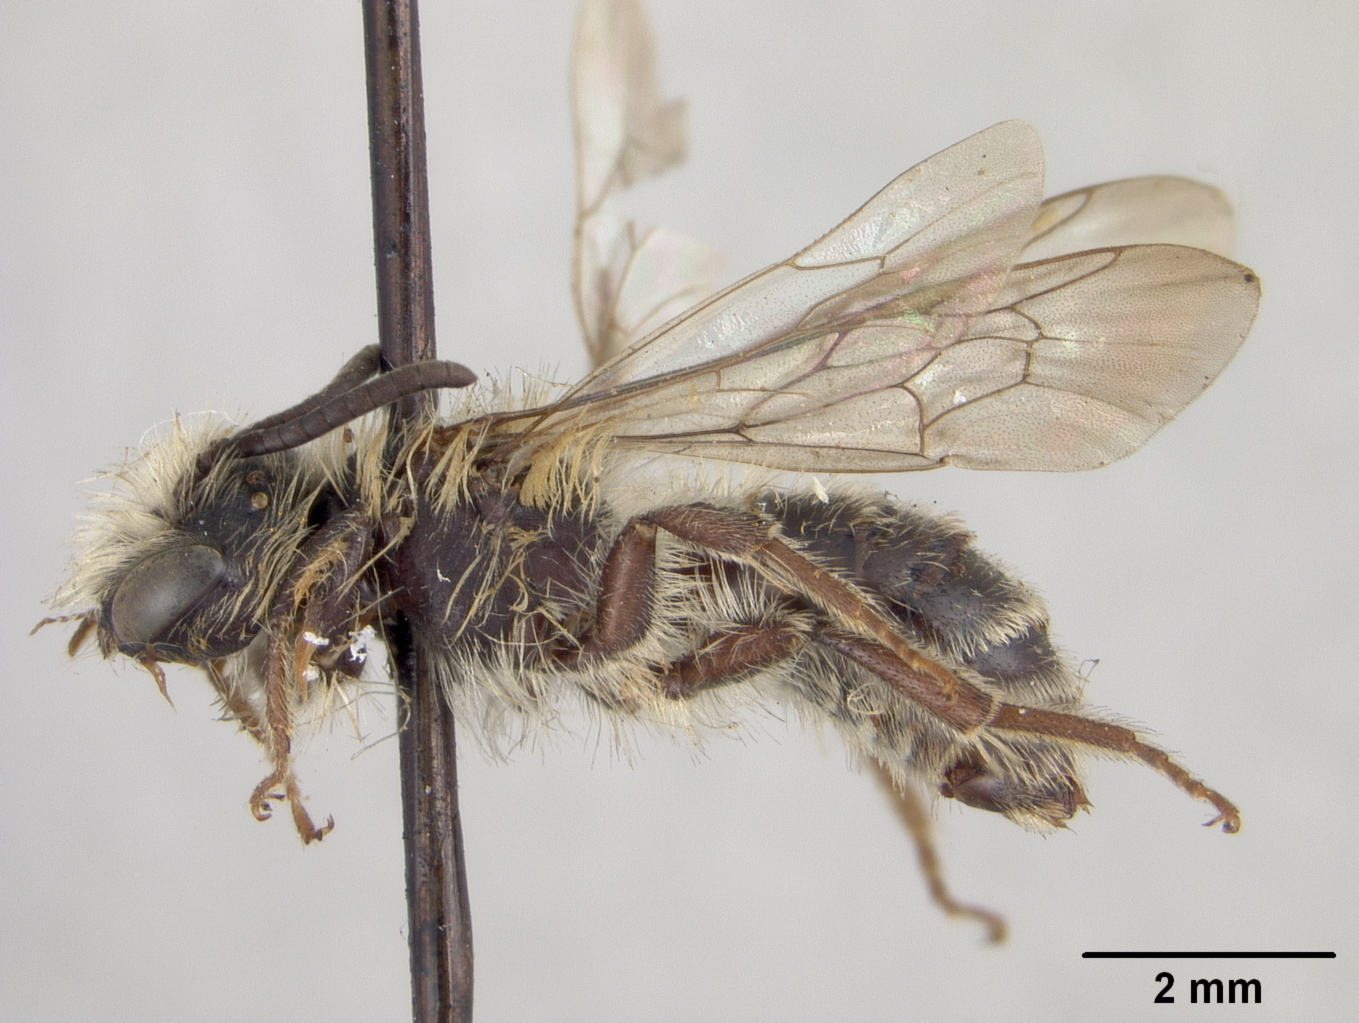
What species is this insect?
Andrena rodilla
